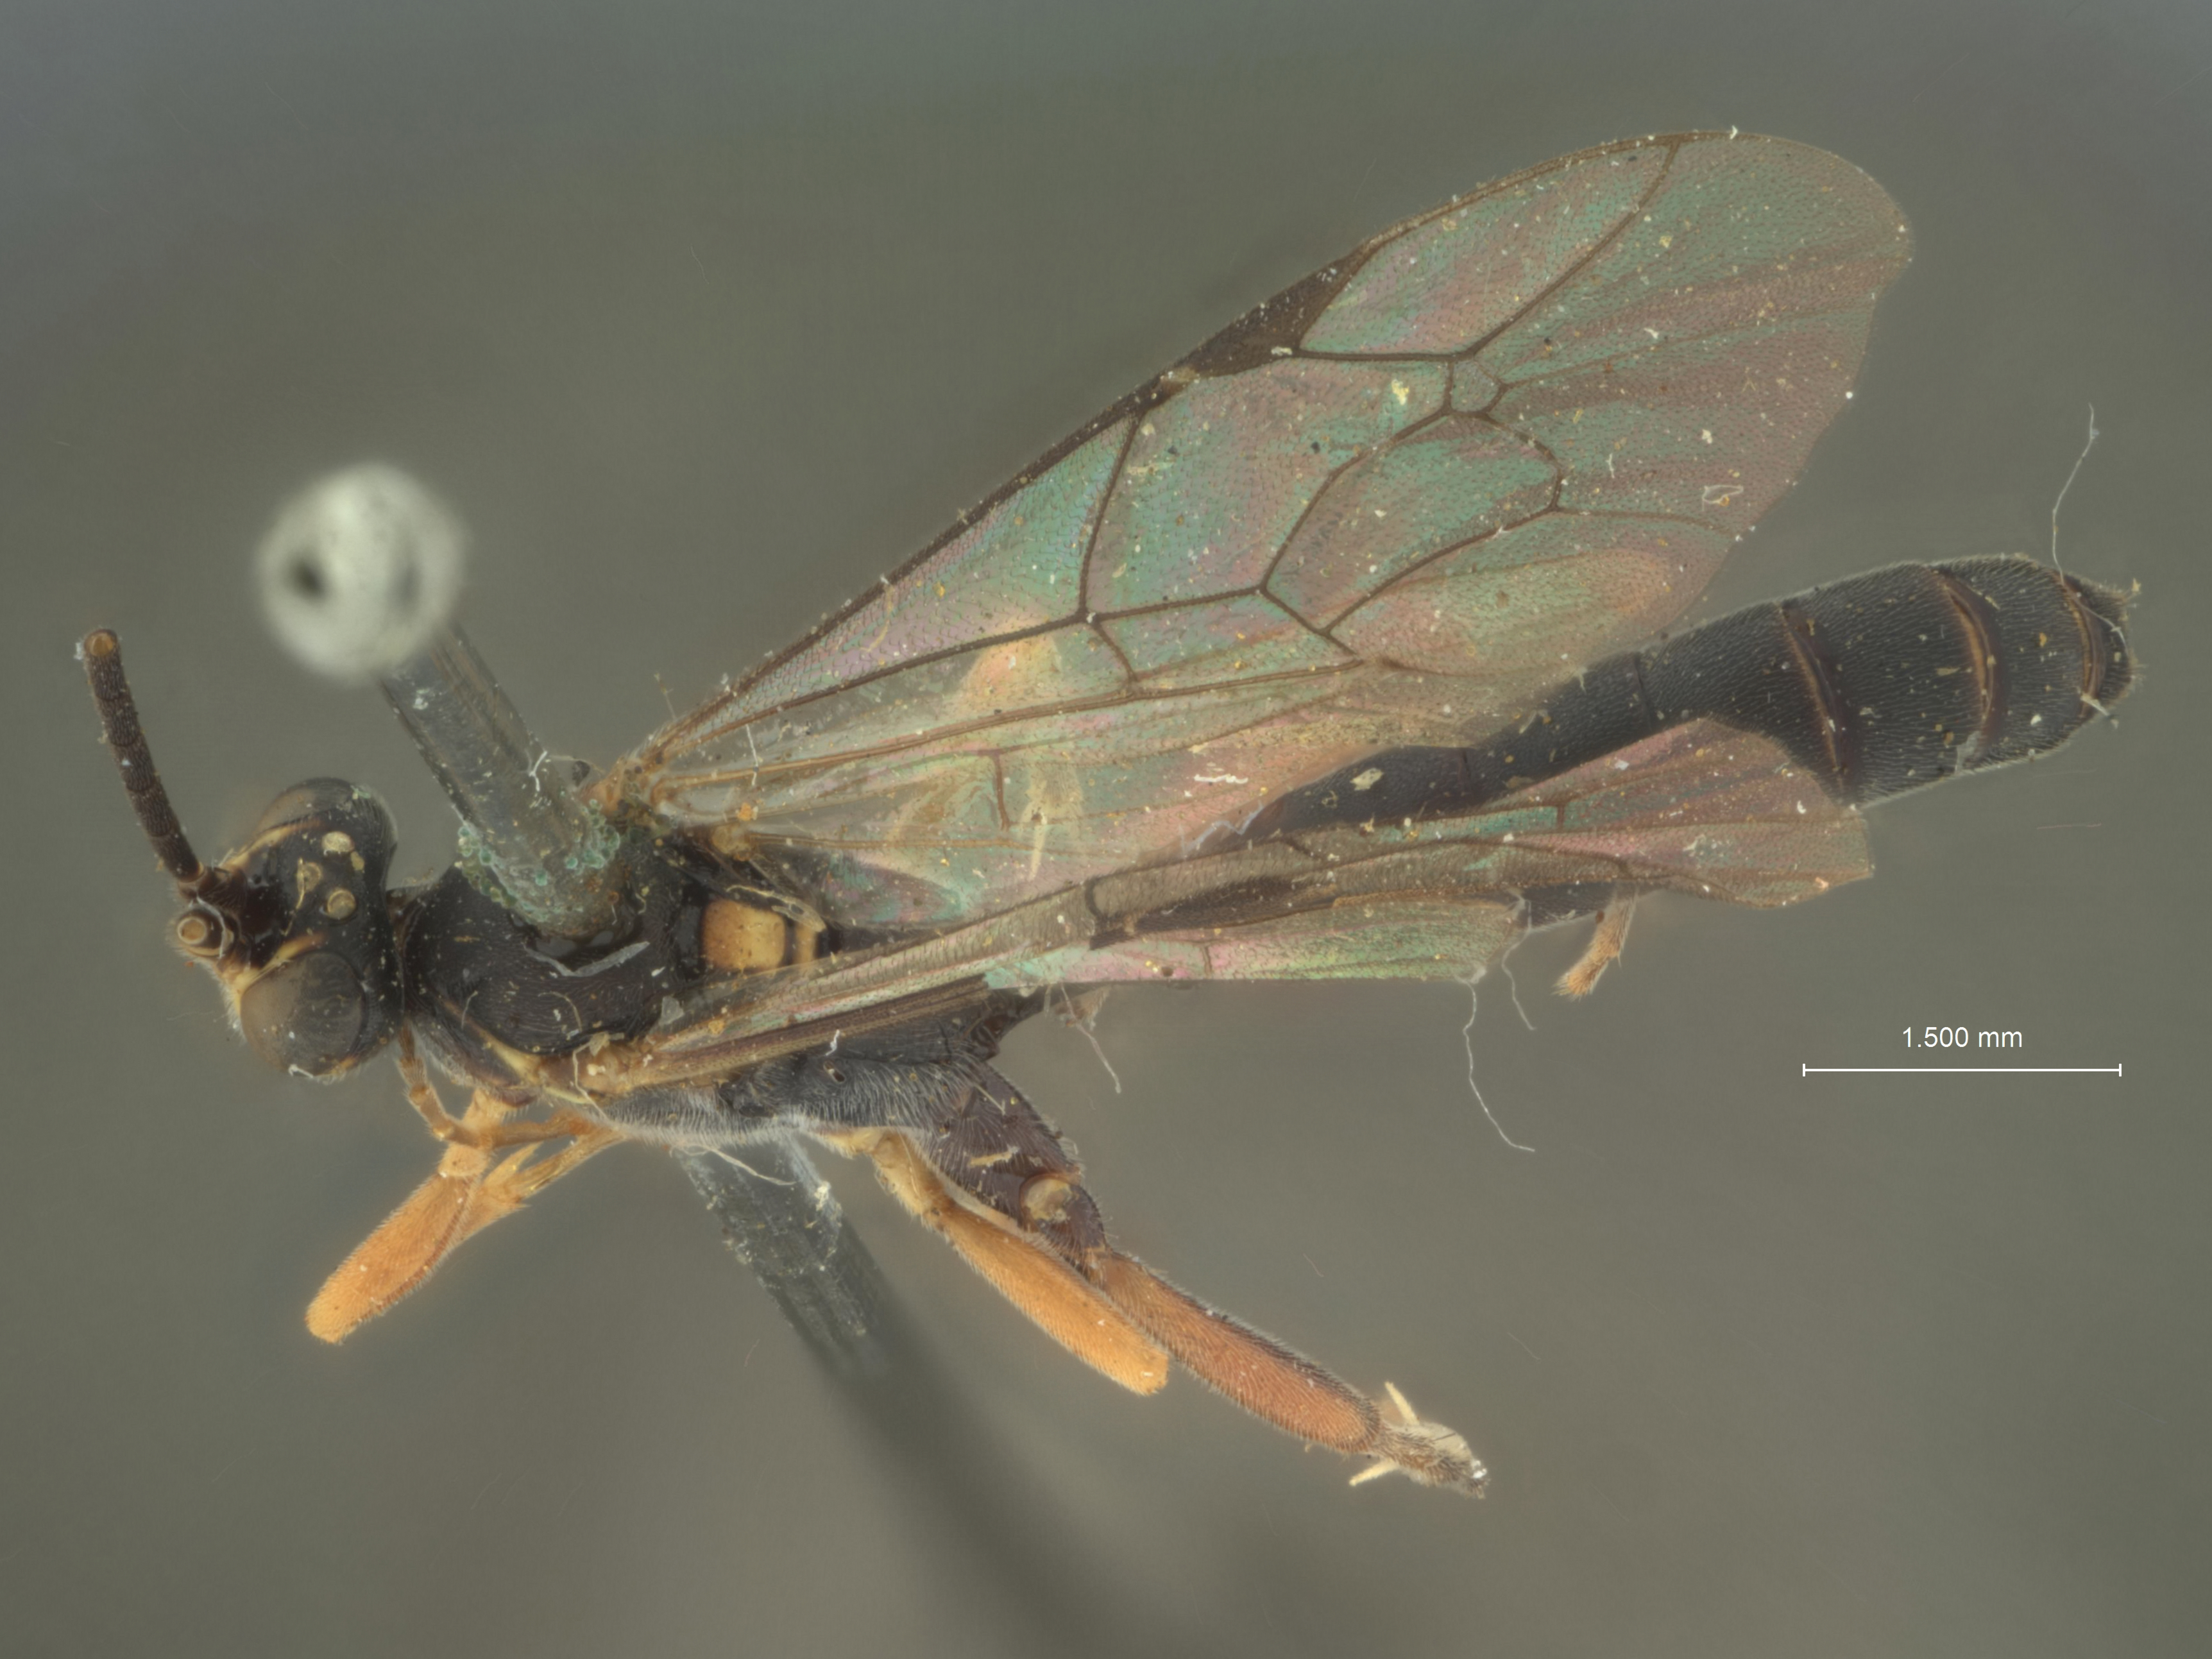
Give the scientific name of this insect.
Ichneumon sitkensis
